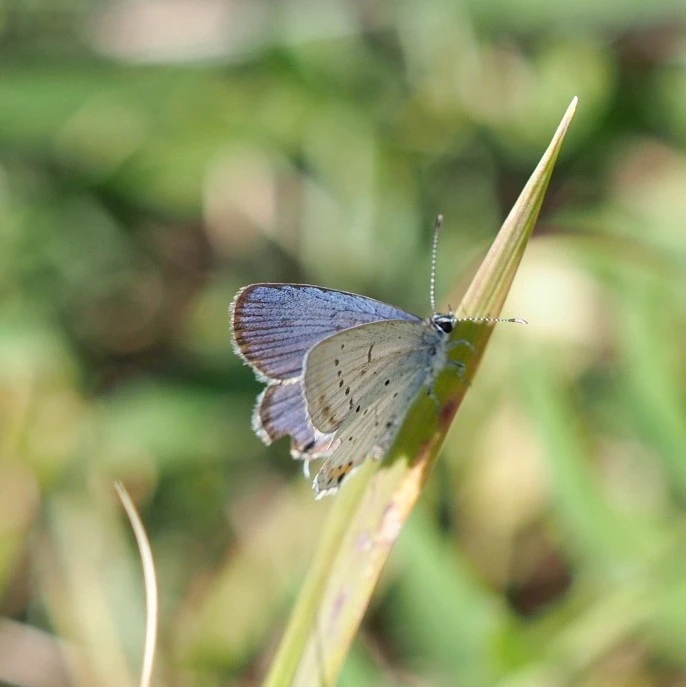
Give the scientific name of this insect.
Cupido argiades (also Elkalyce argiades)
